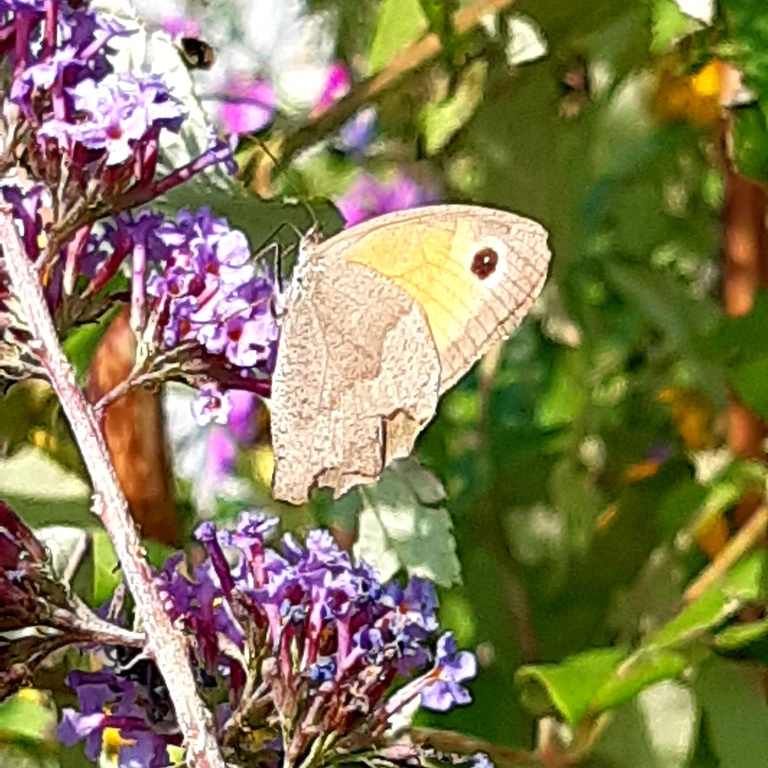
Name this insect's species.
Maniola jurtina
